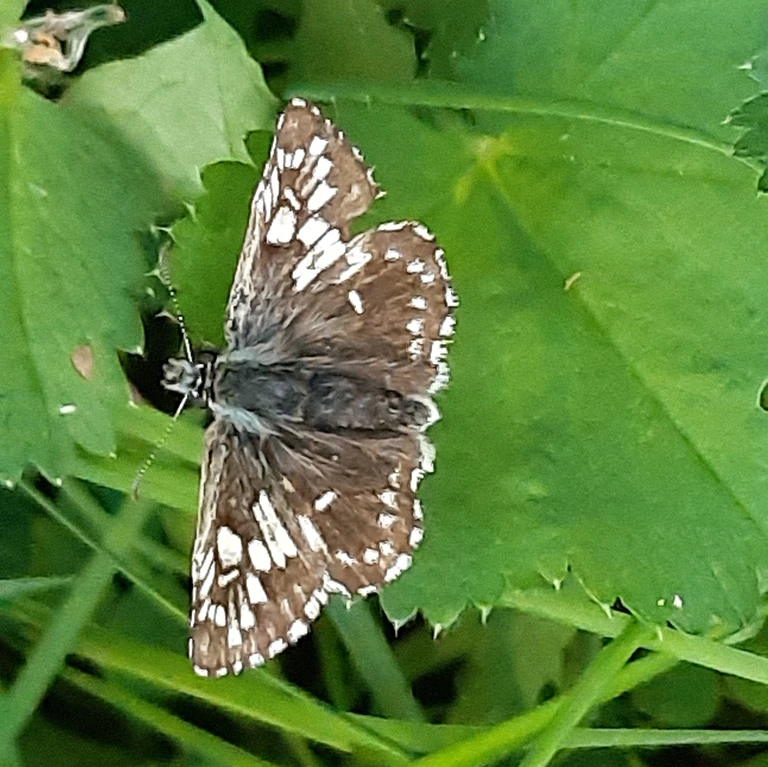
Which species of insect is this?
Pyrgus malvae
